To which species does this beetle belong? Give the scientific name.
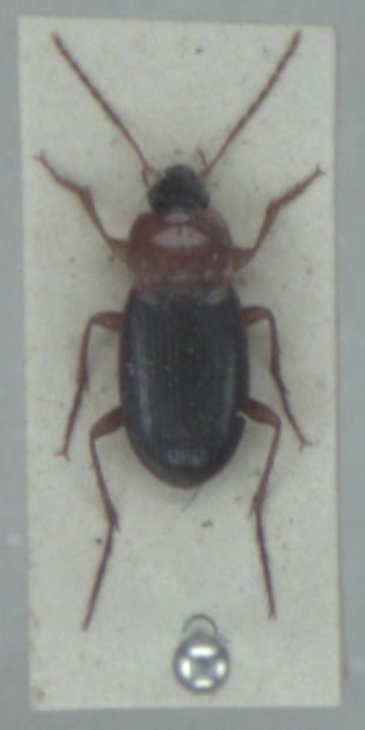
Calathus melanocephalus
